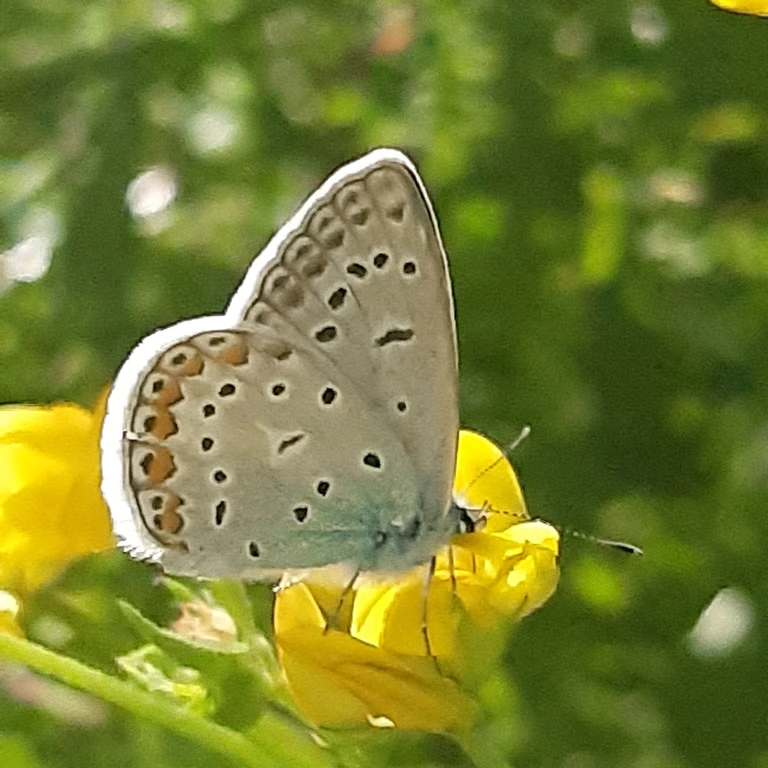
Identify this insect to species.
Polyommatus icarus
